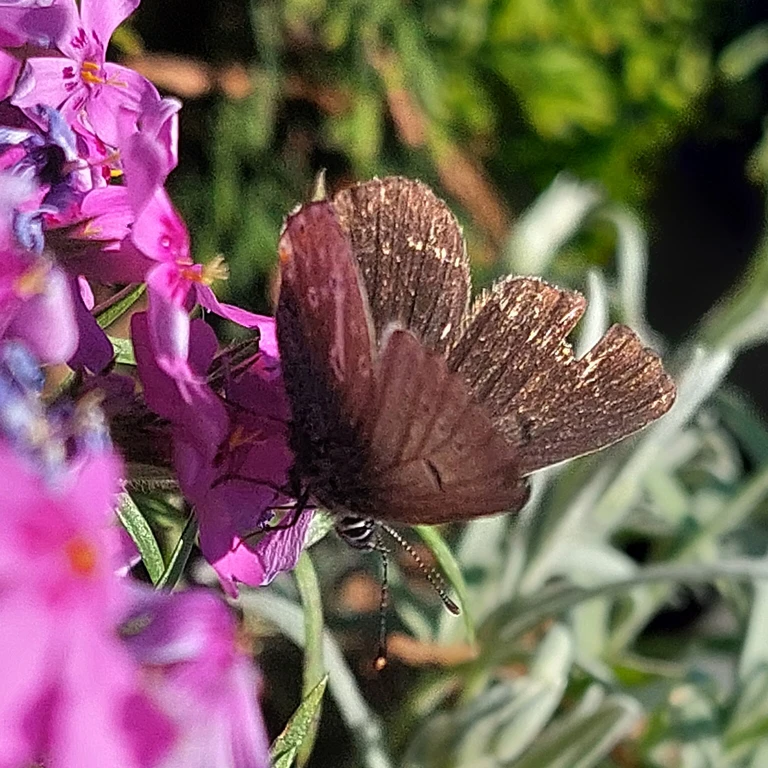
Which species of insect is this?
Eumedonia eumedon
